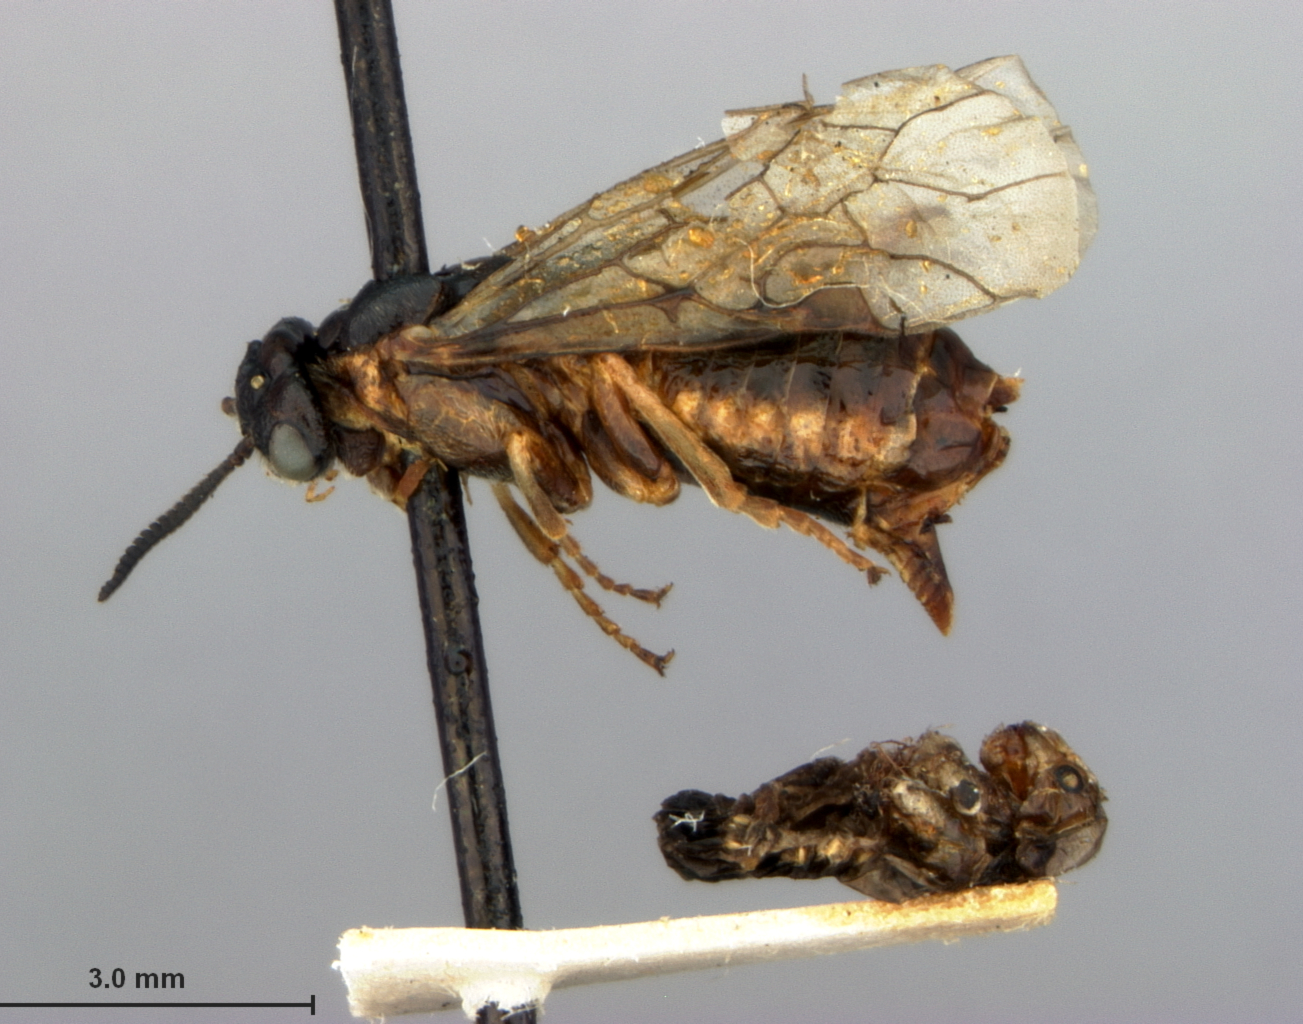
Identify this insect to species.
Lophyrus prattii
